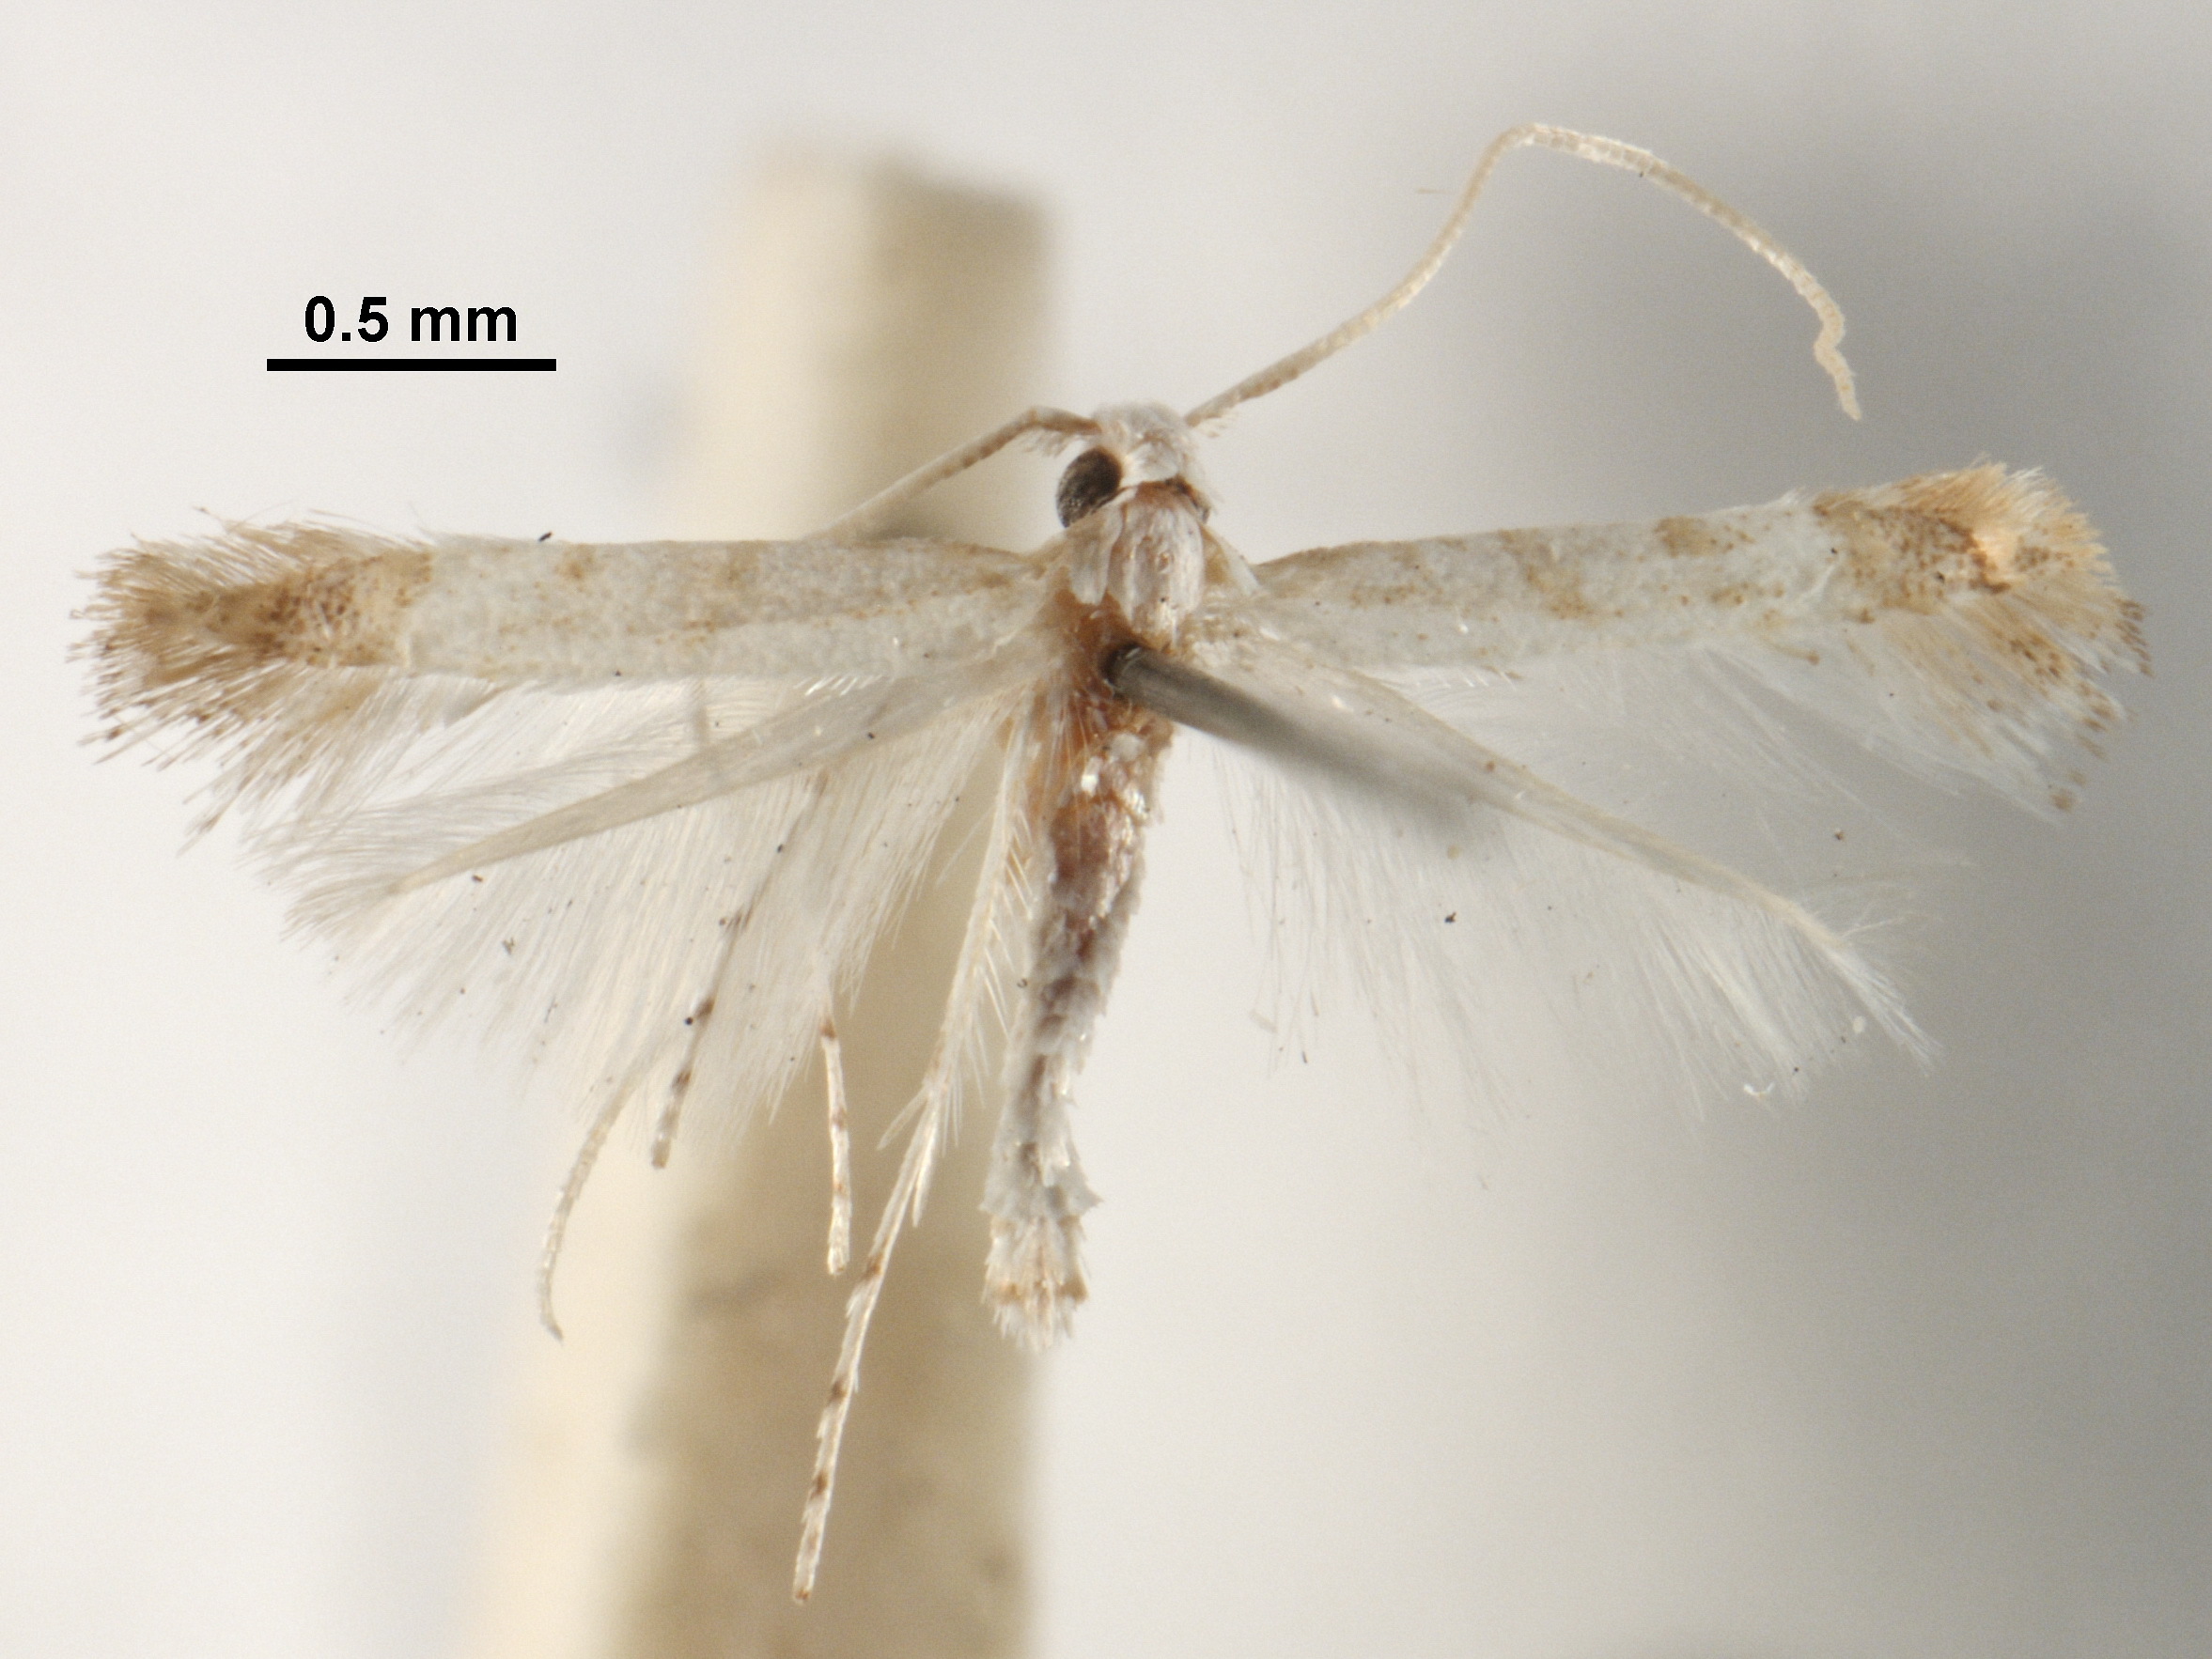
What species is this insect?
Acrocercops selmatica
